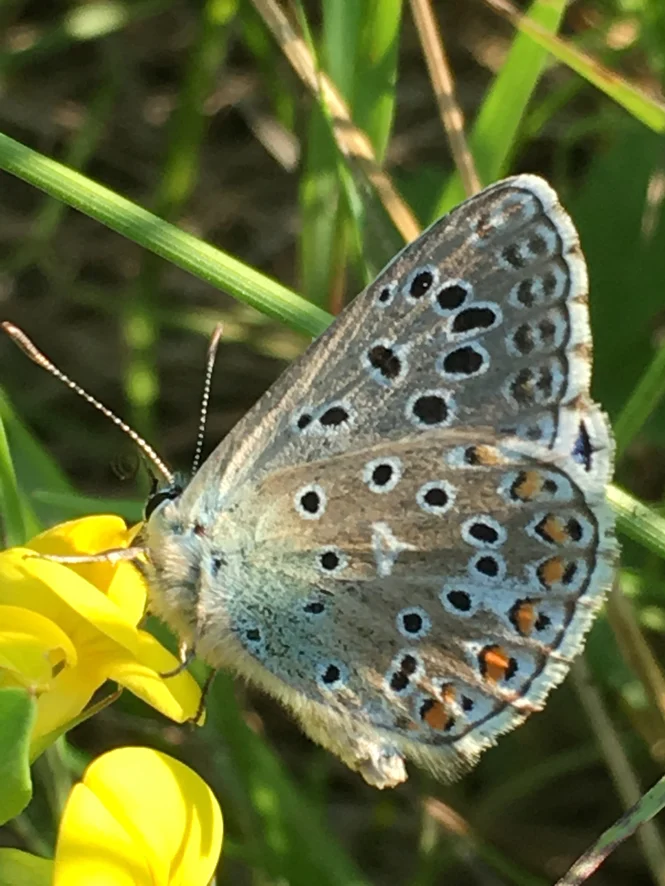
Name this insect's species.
Lysandra bellargus
